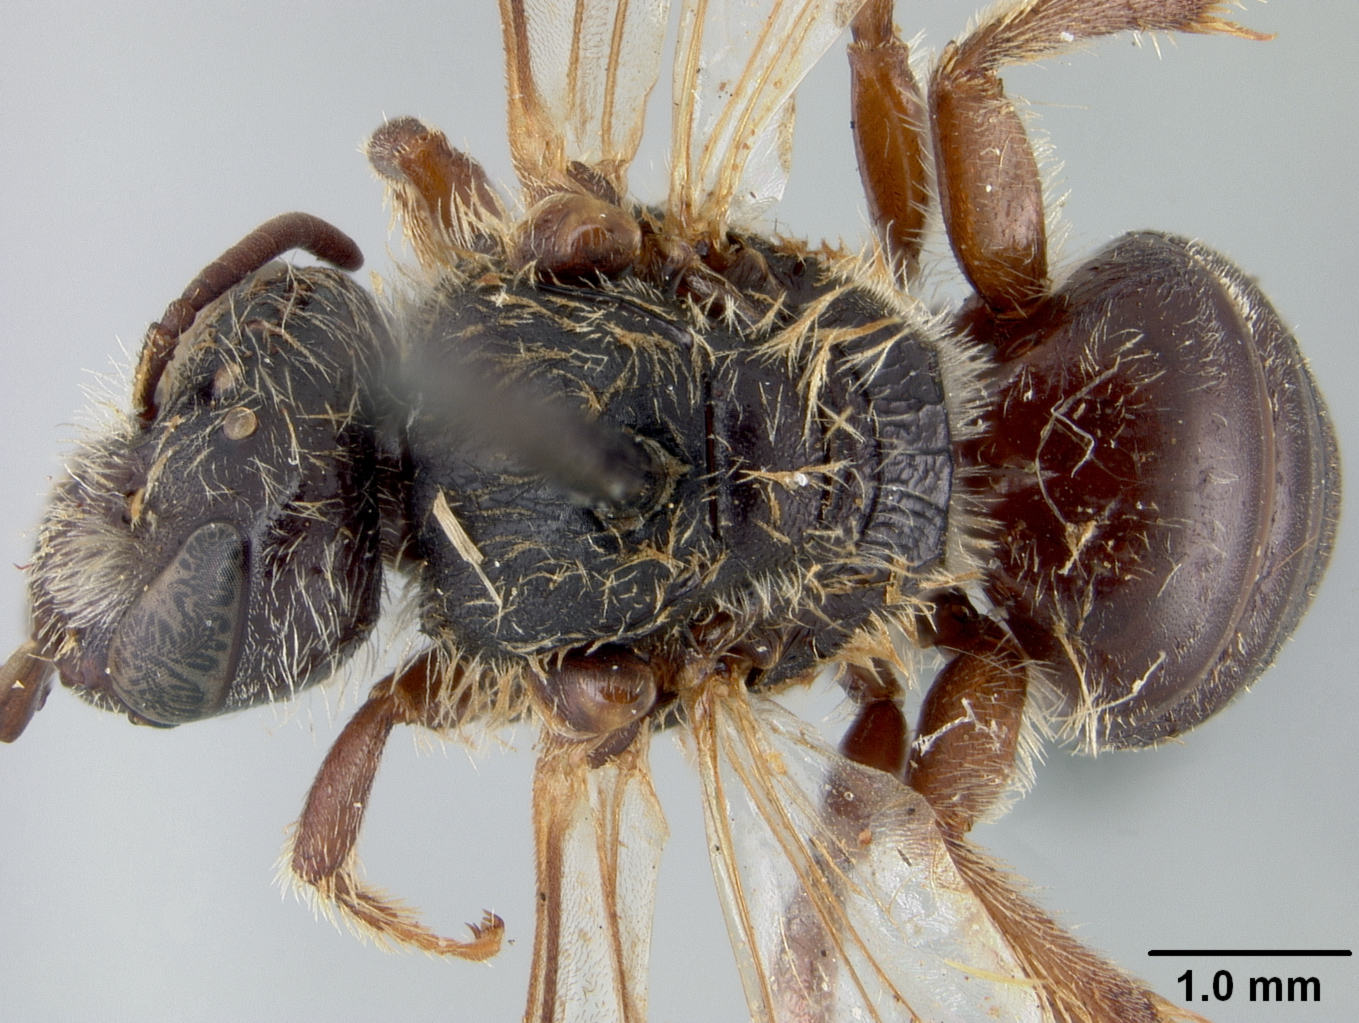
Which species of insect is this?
Halictus bowkeri
